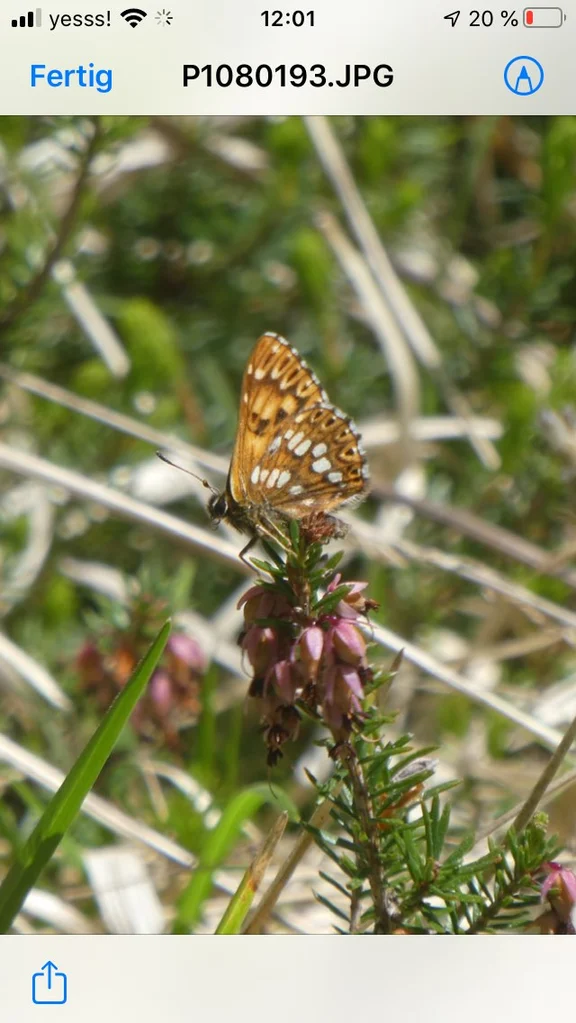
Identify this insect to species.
Hamearis lucina
